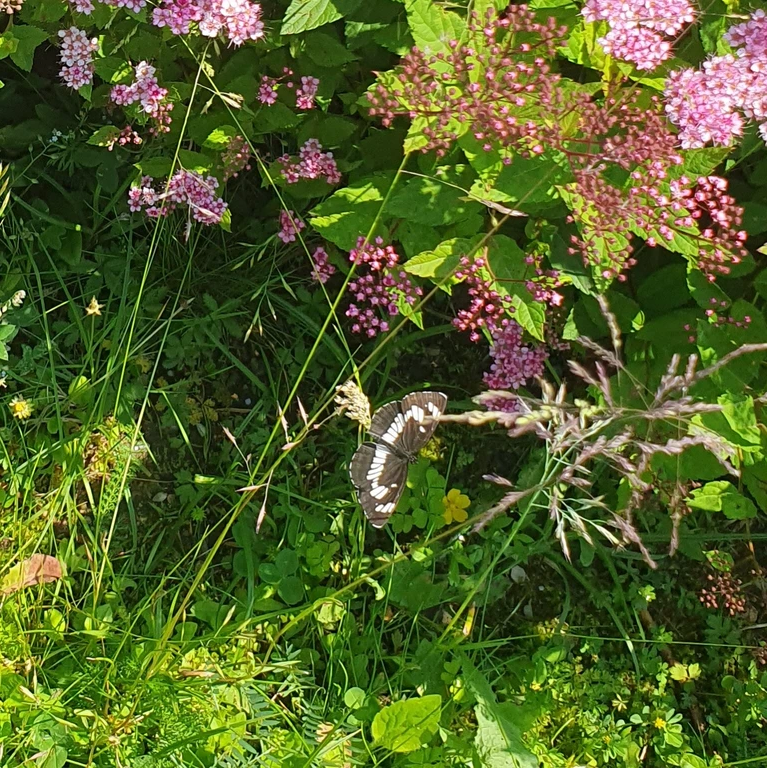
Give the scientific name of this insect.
Neptis rivularis
